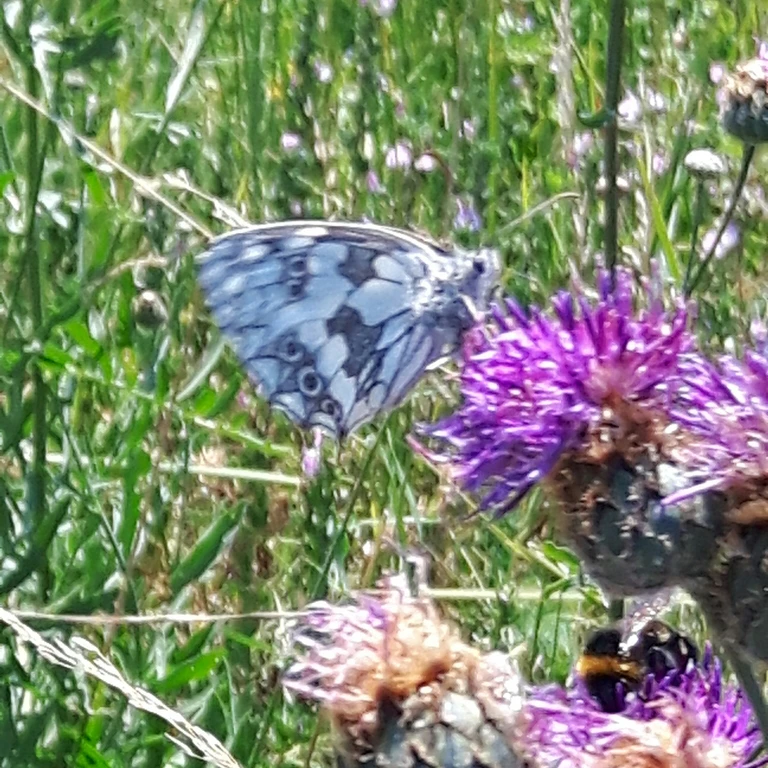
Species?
Melanargia galathea
